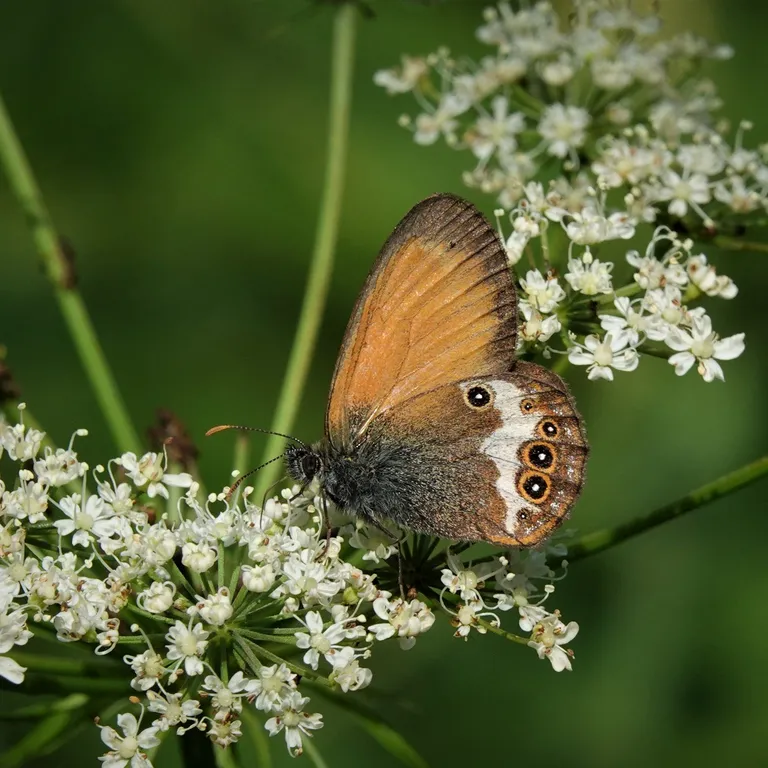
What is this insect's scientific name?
Coenonympha arcania
